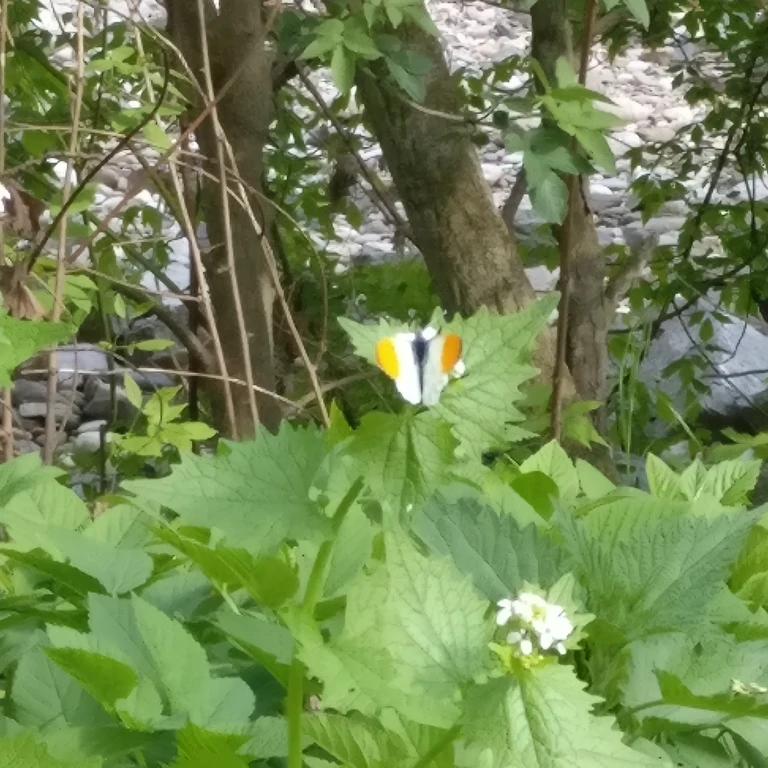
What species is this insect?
Anthocharis cardamines
